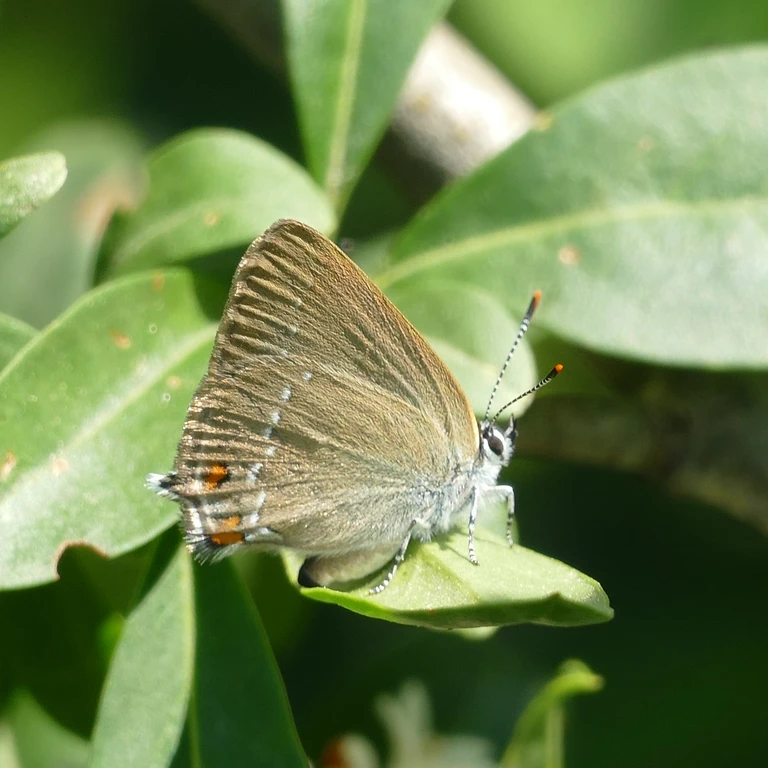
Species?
Satyrium acaciae (also Strymon acaciae)
